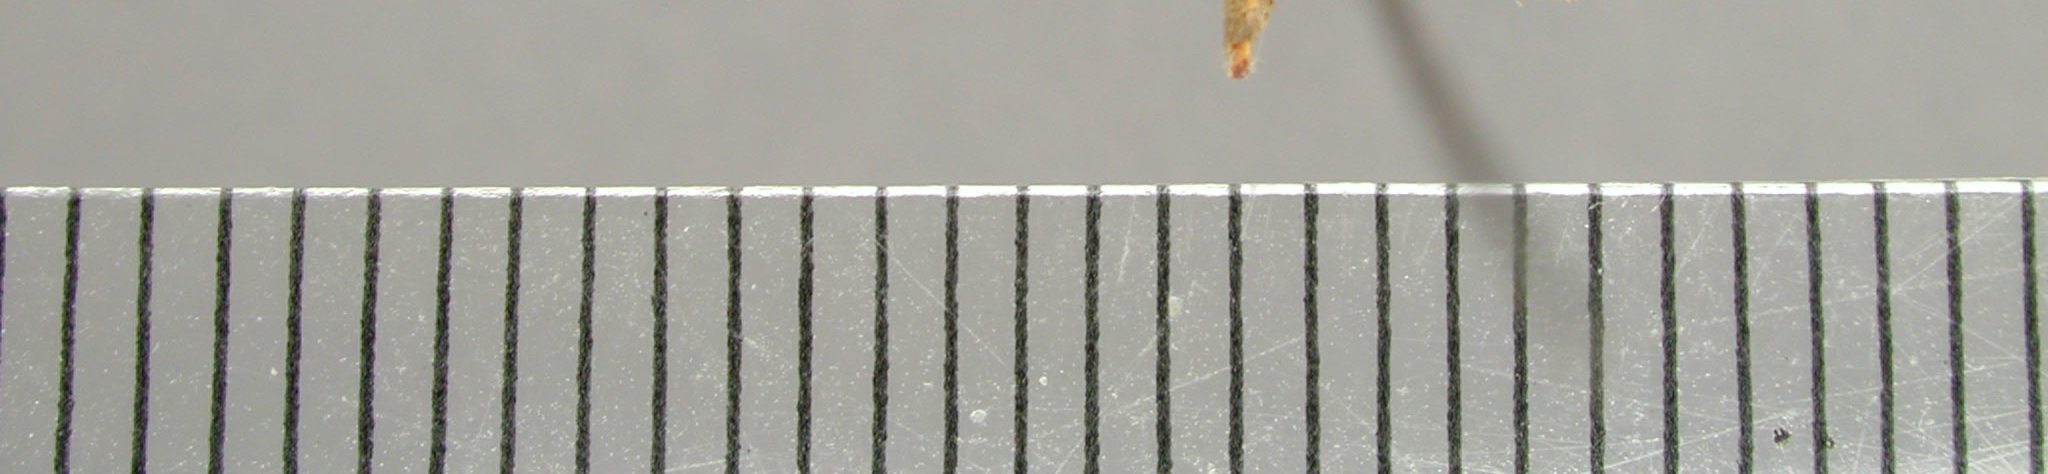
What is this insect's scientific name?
Nodozana fifina
